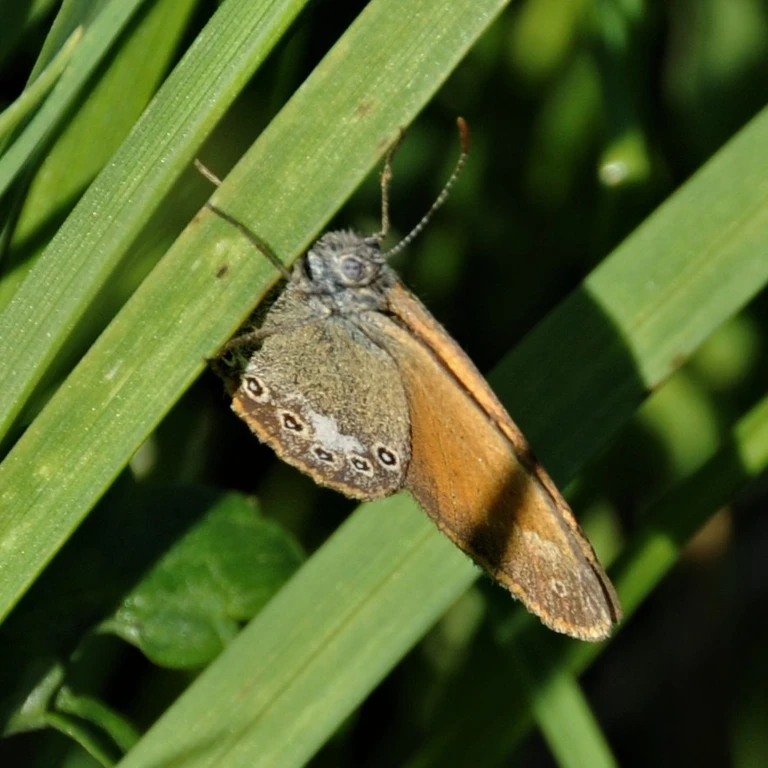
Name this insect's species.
Coenonympha glycerion (also Coenonympha iphis)
